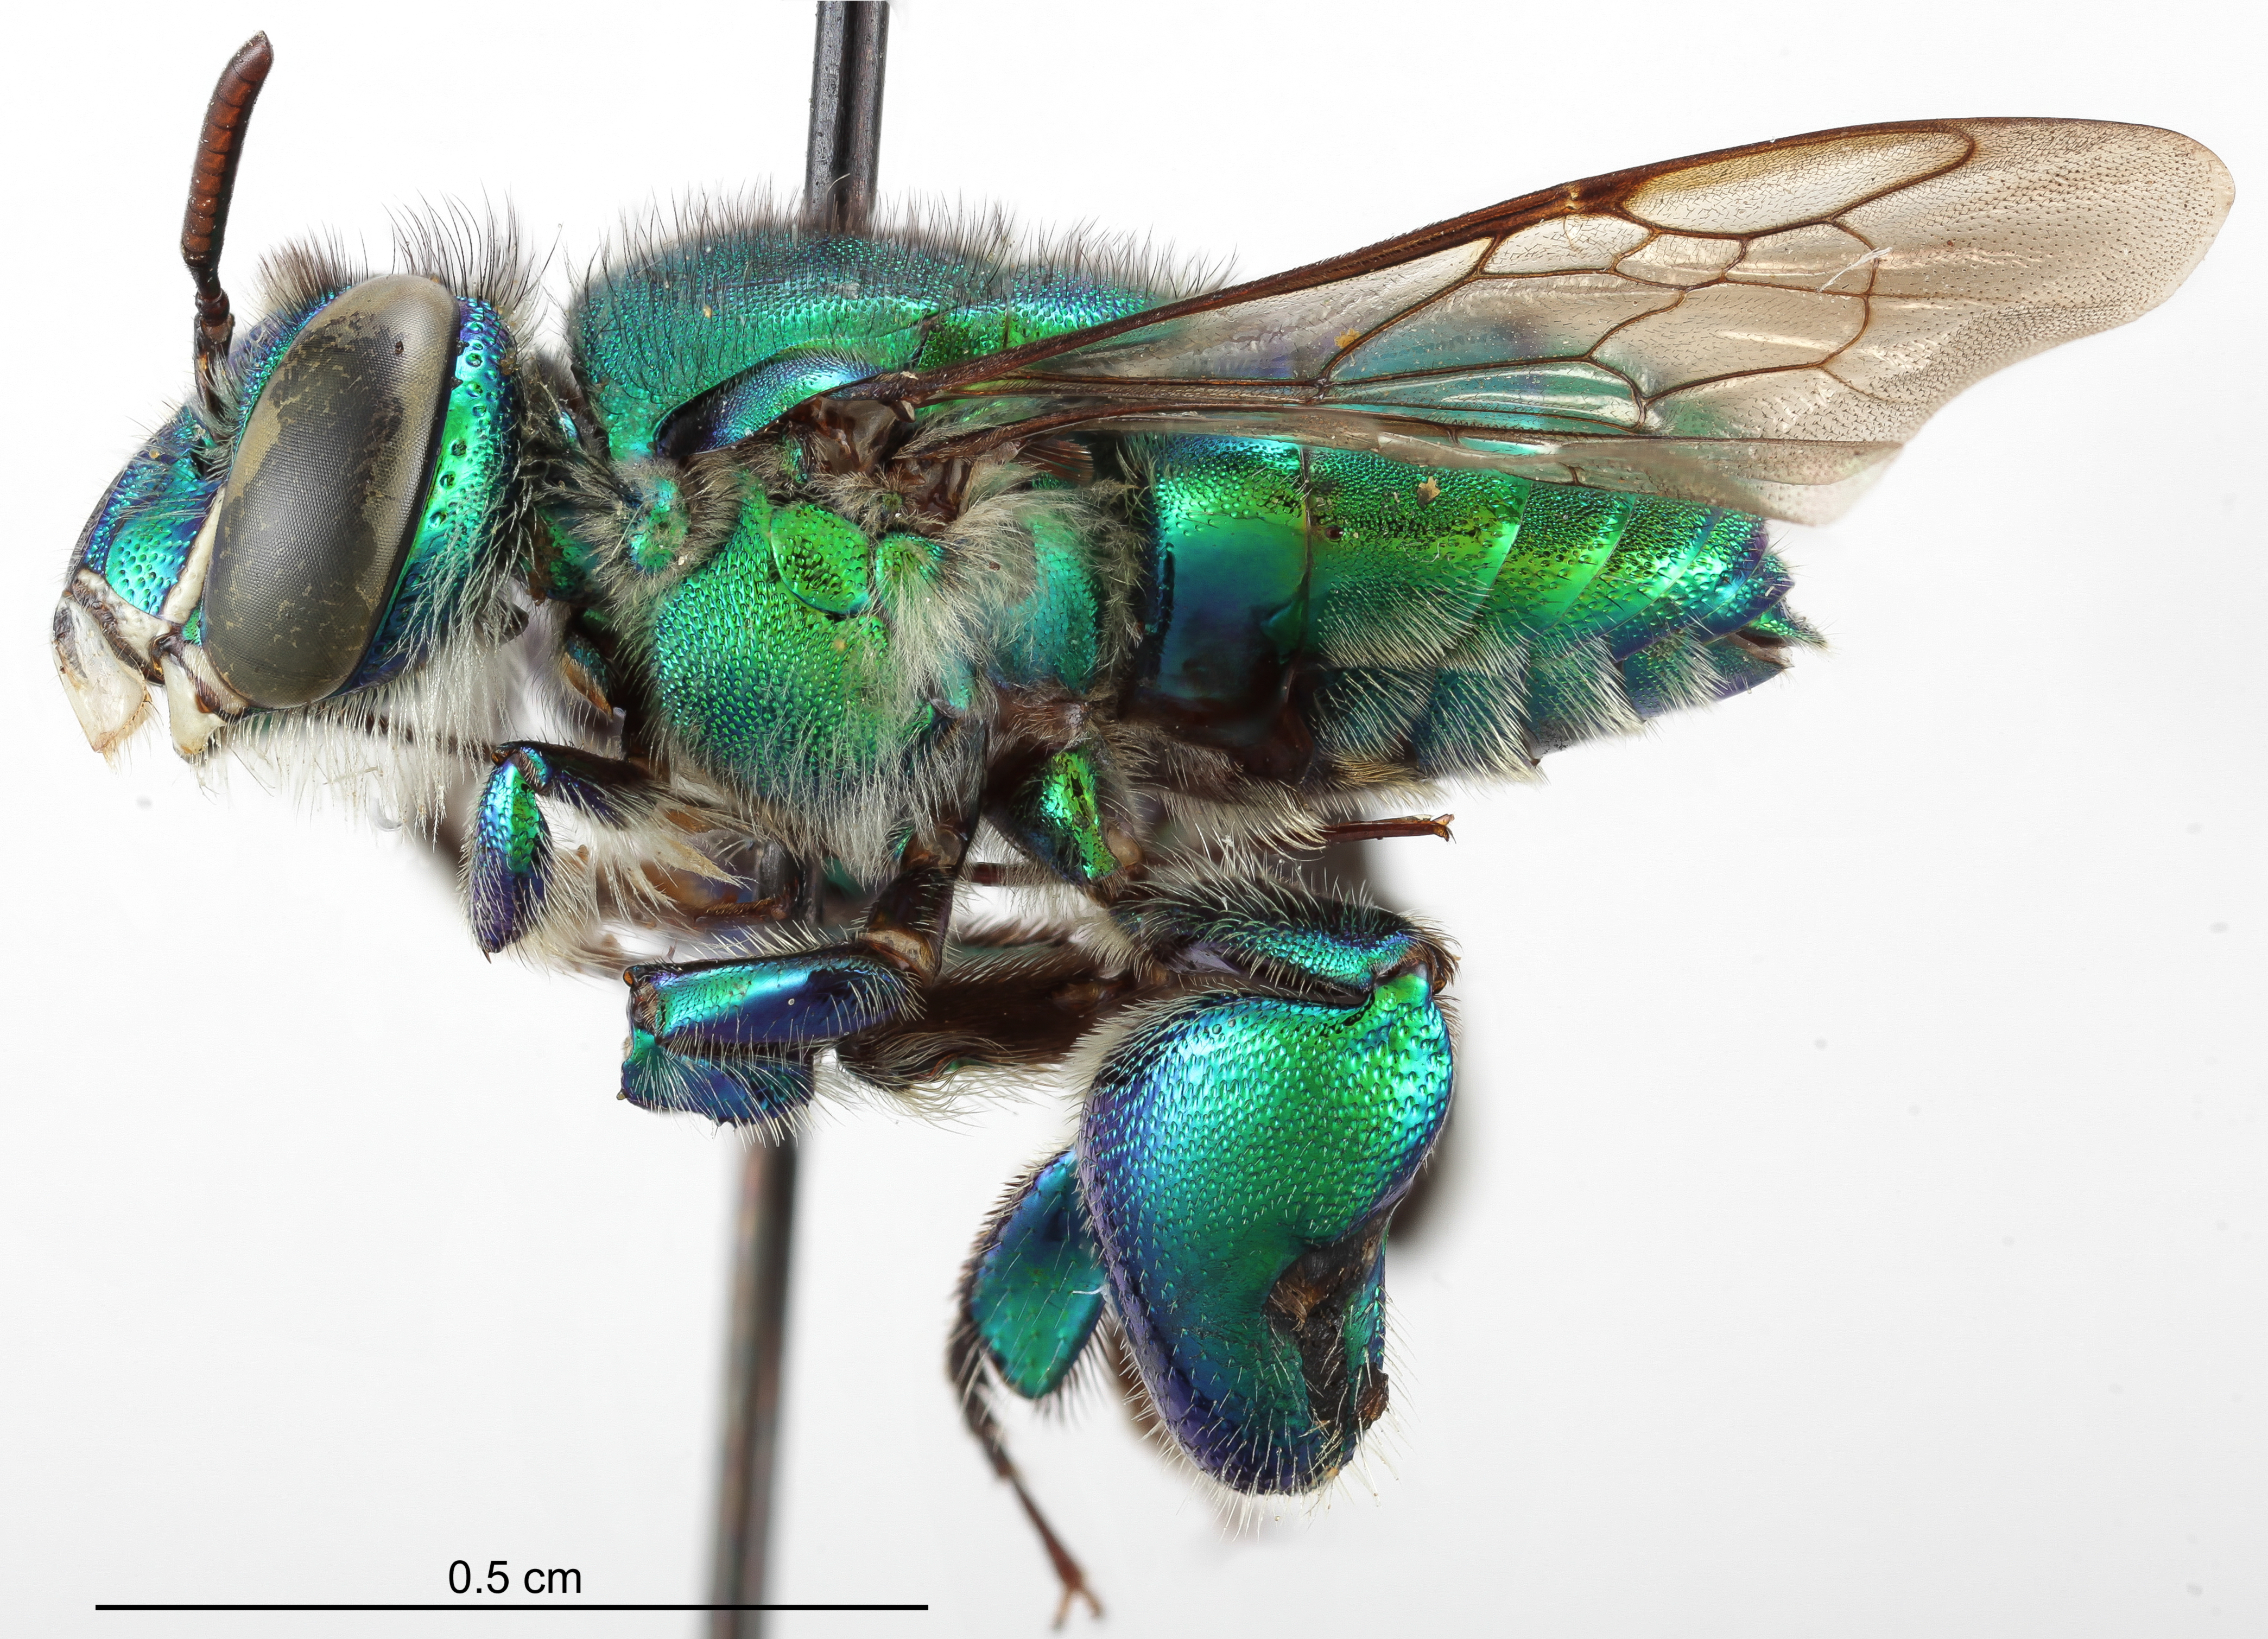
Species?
Euglossa liopoda
